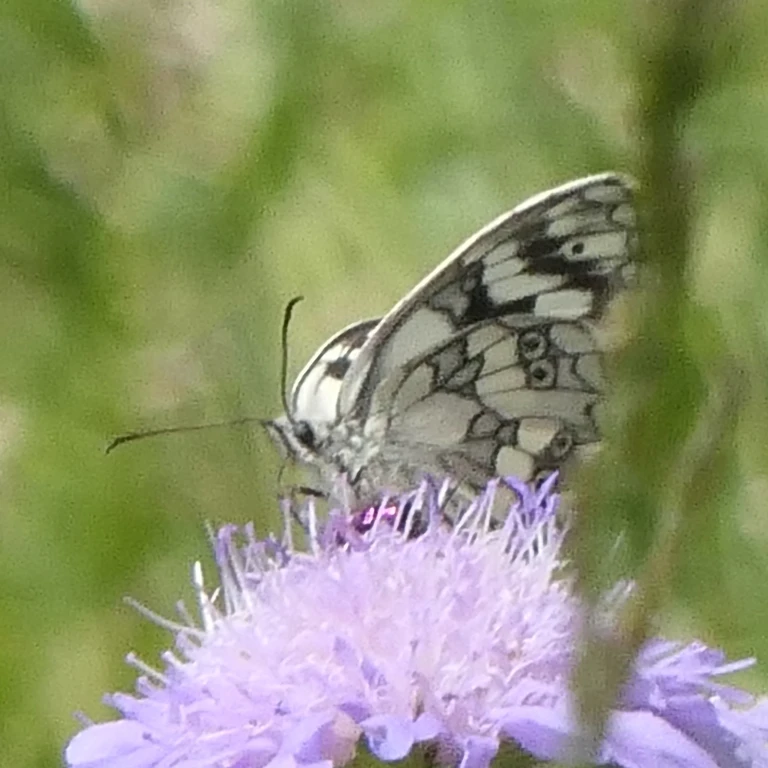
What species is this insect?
Melanargia galathea
